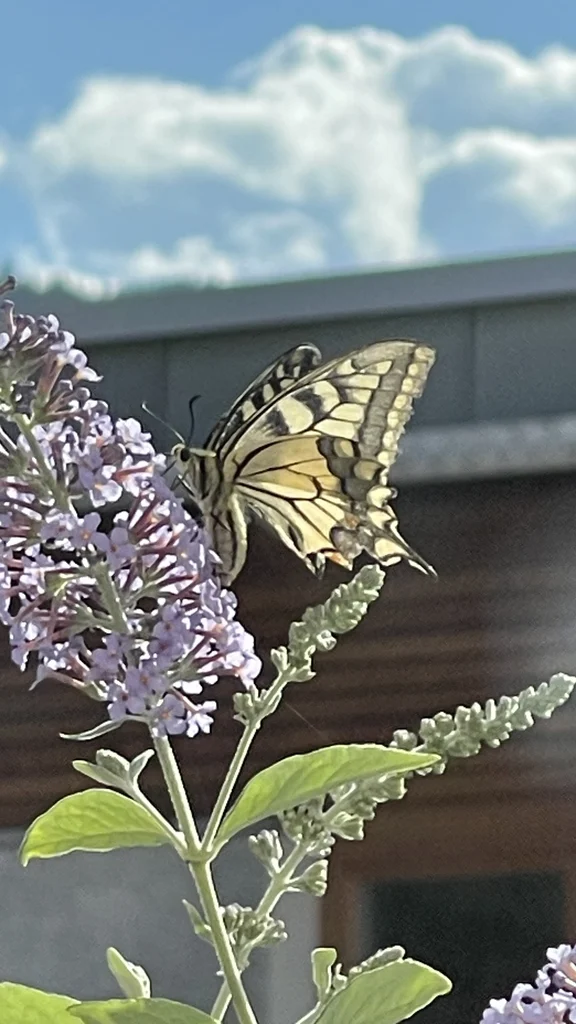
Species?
Papilio machaon
